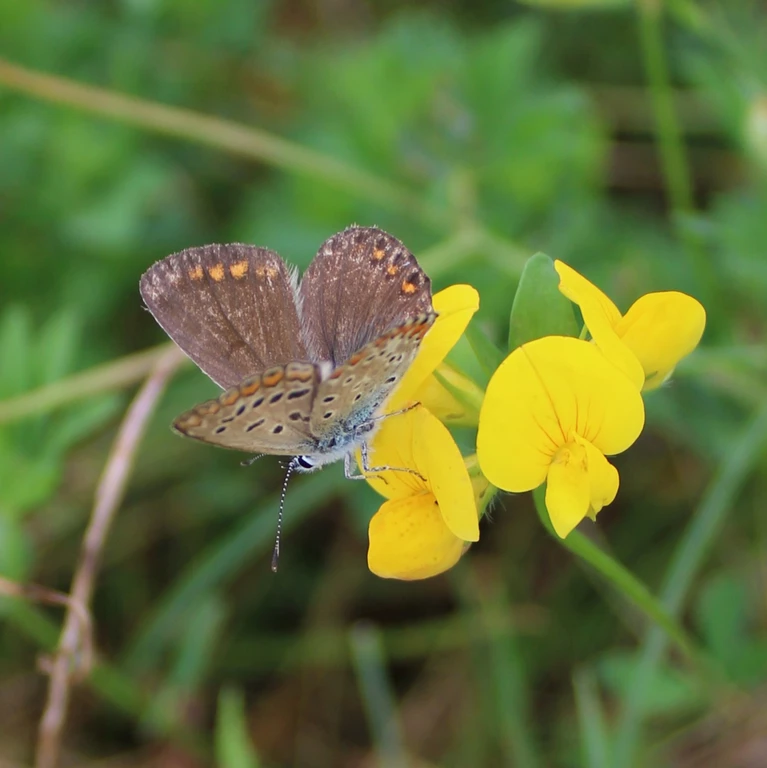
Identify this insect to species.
Polyommatus icarus
